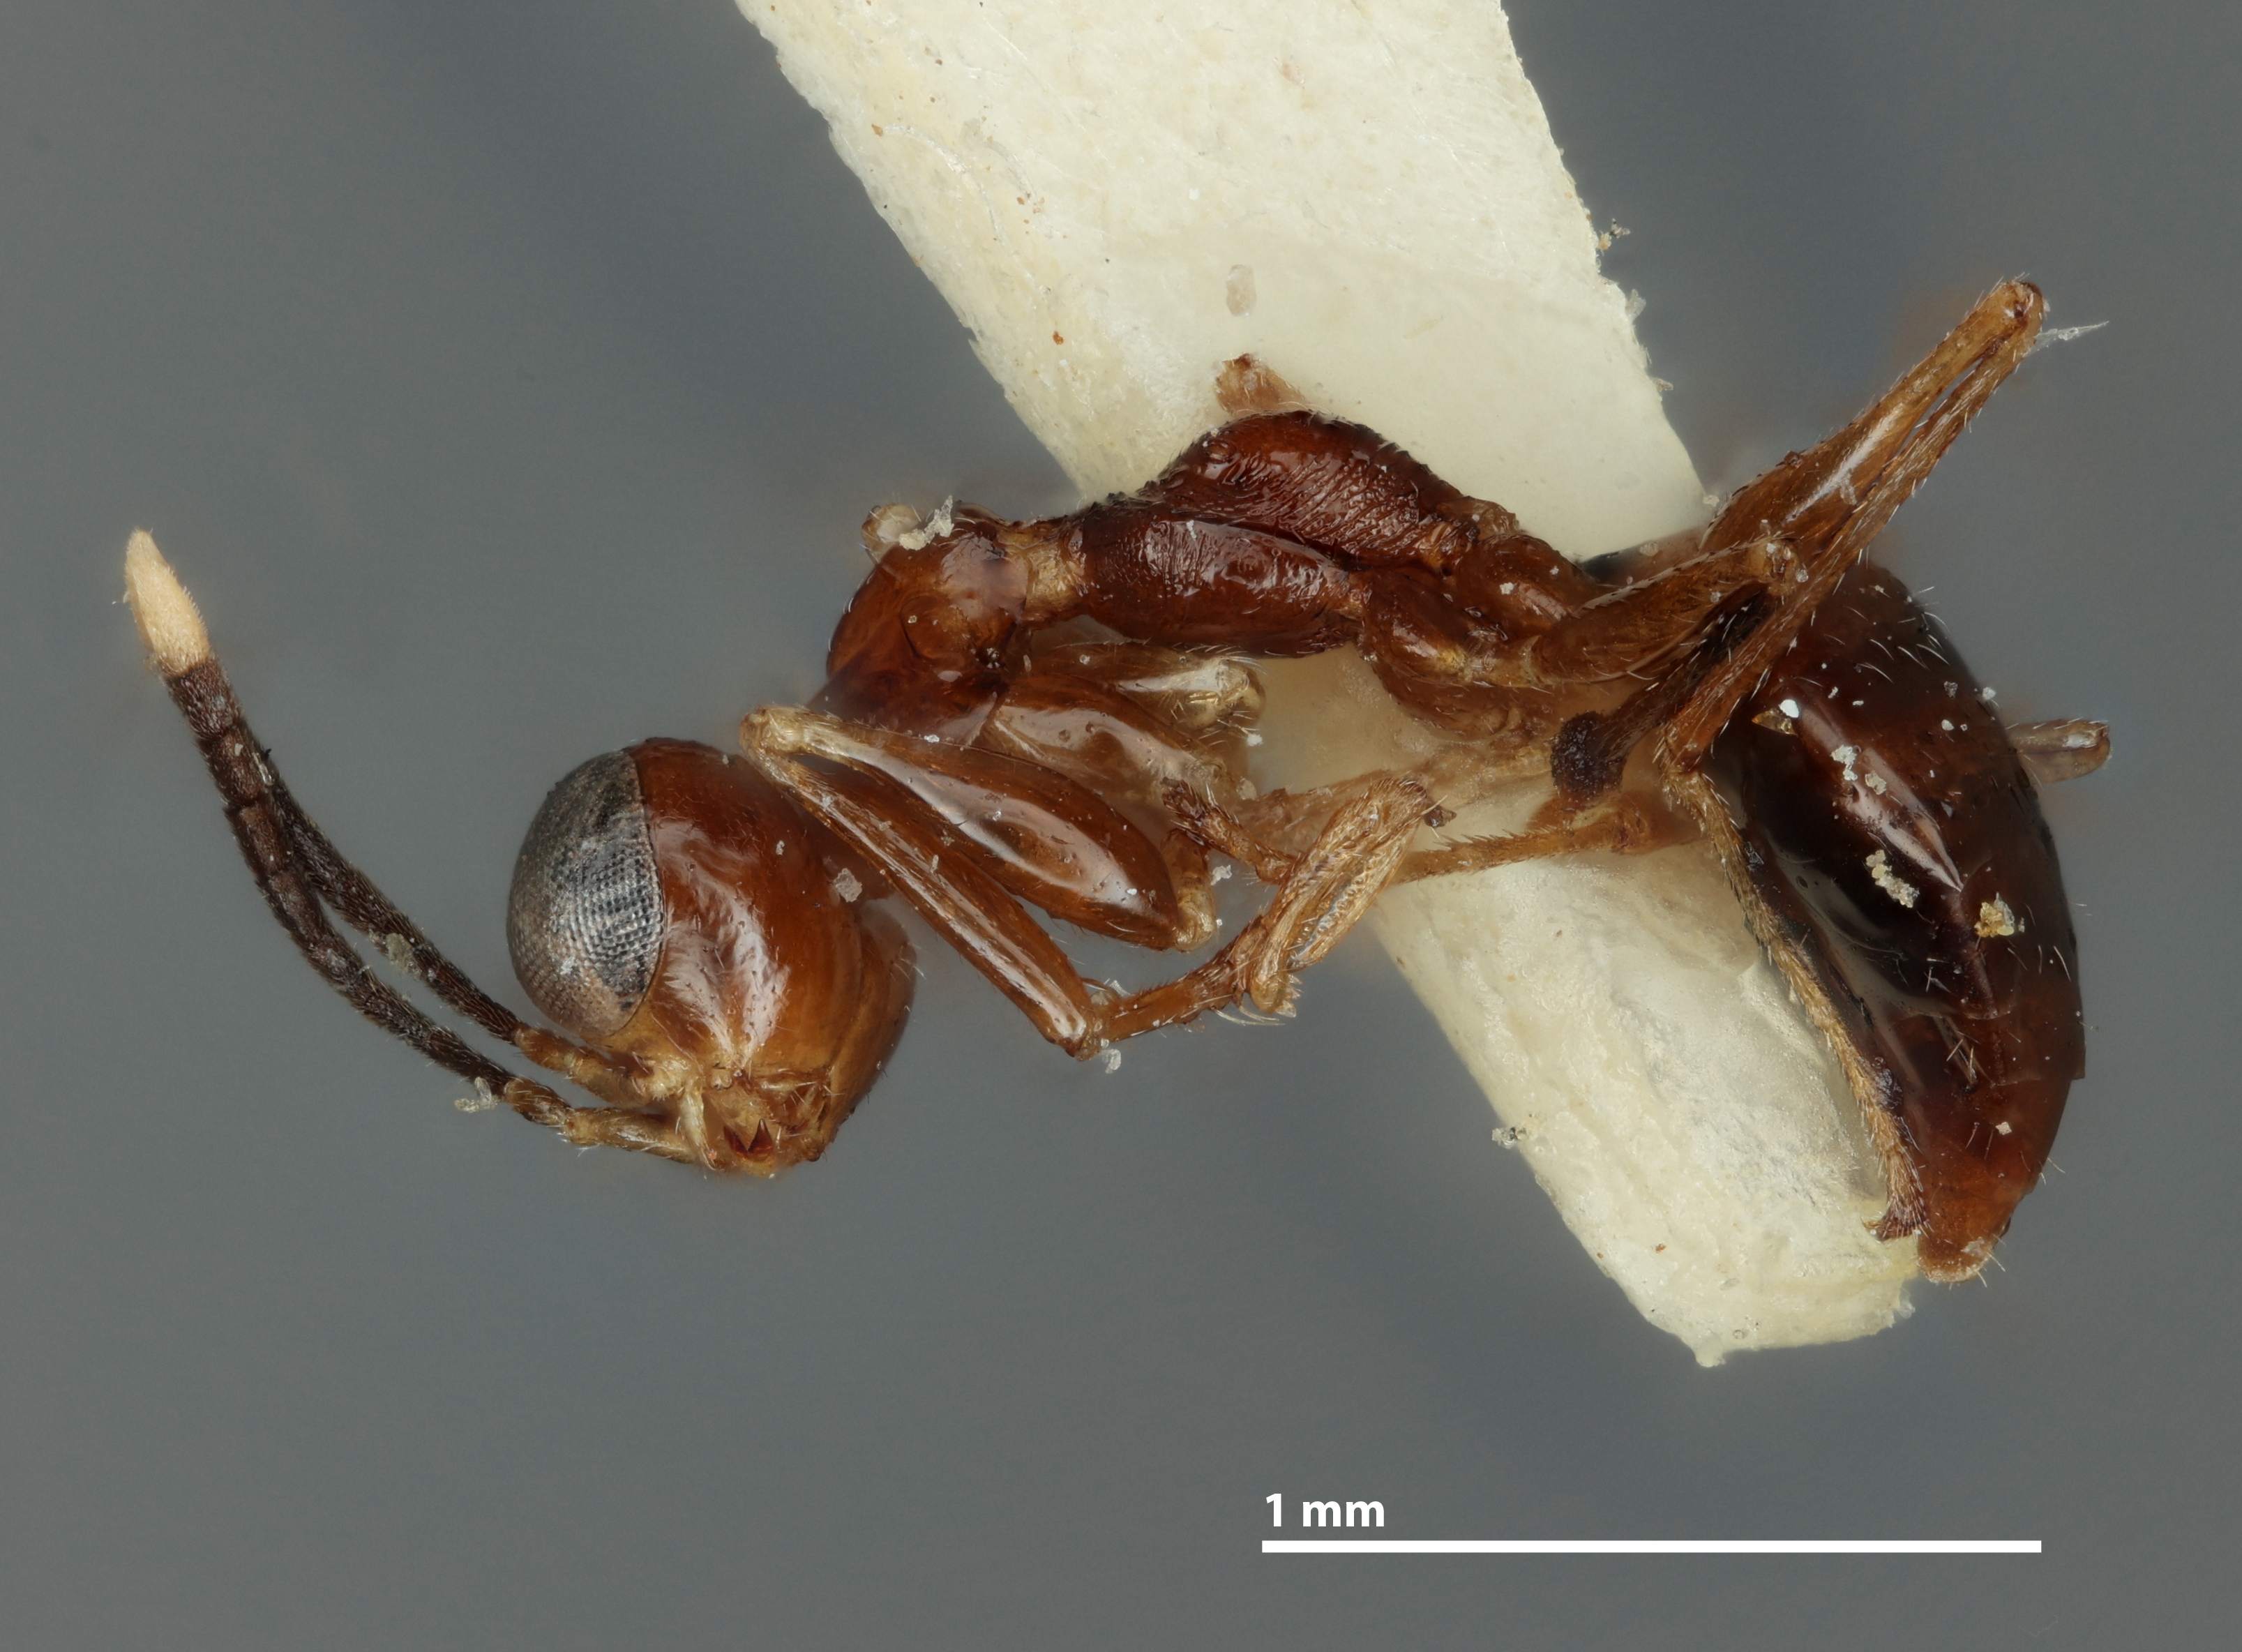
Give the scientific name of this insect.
Pseudogonatopus similis
